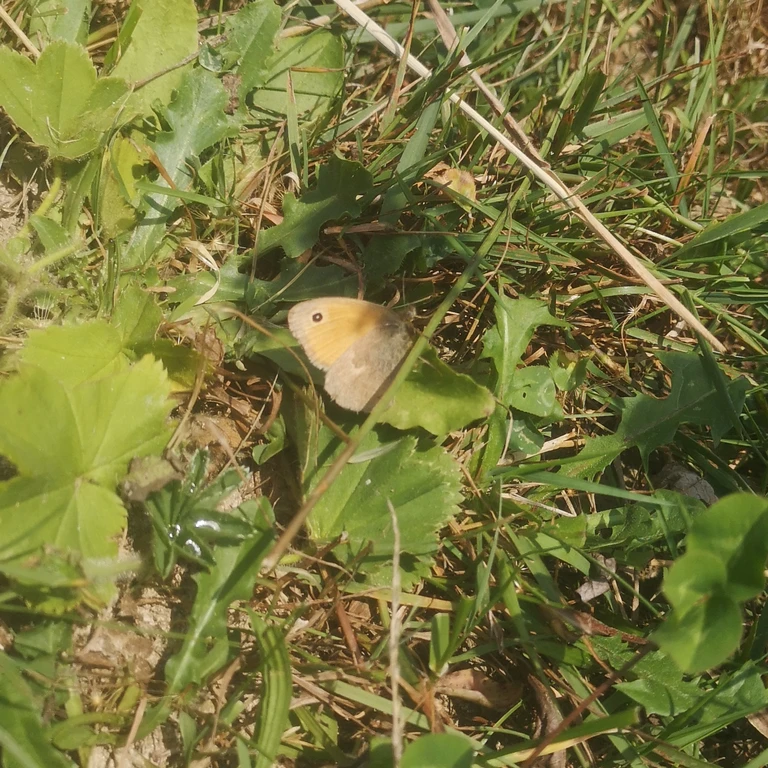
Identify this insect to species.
Coenonympha pamphilus
